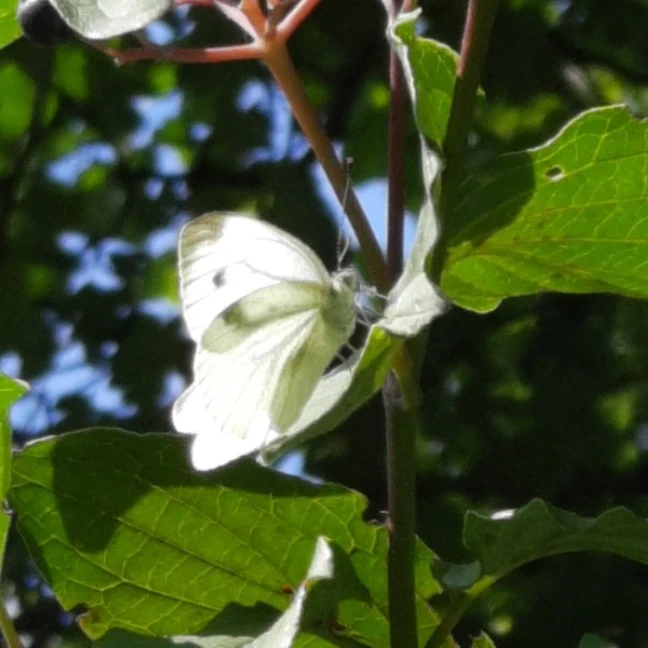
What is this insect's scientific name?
Pieris napi
